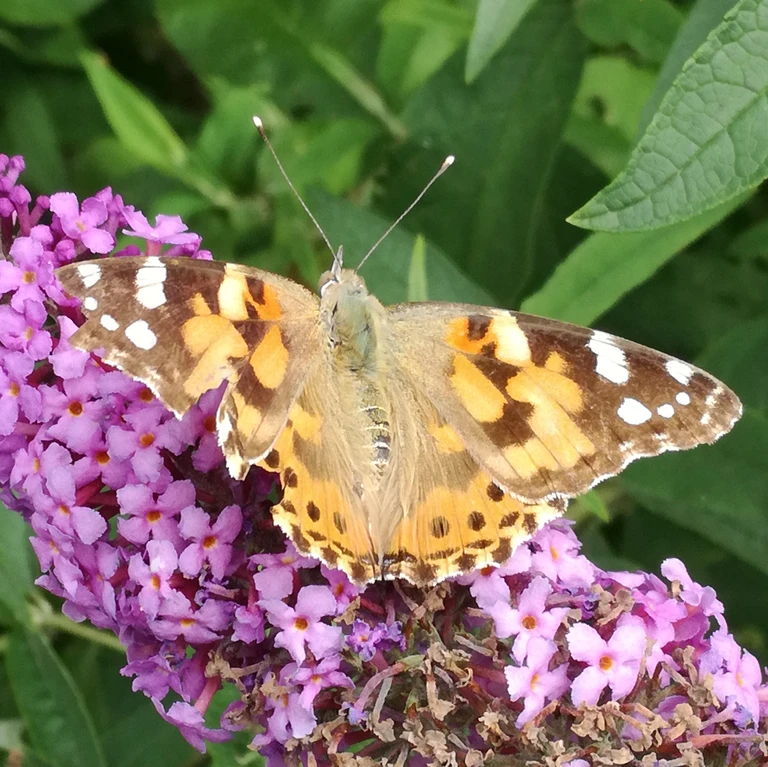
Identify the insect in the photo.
Vanessa cardui
